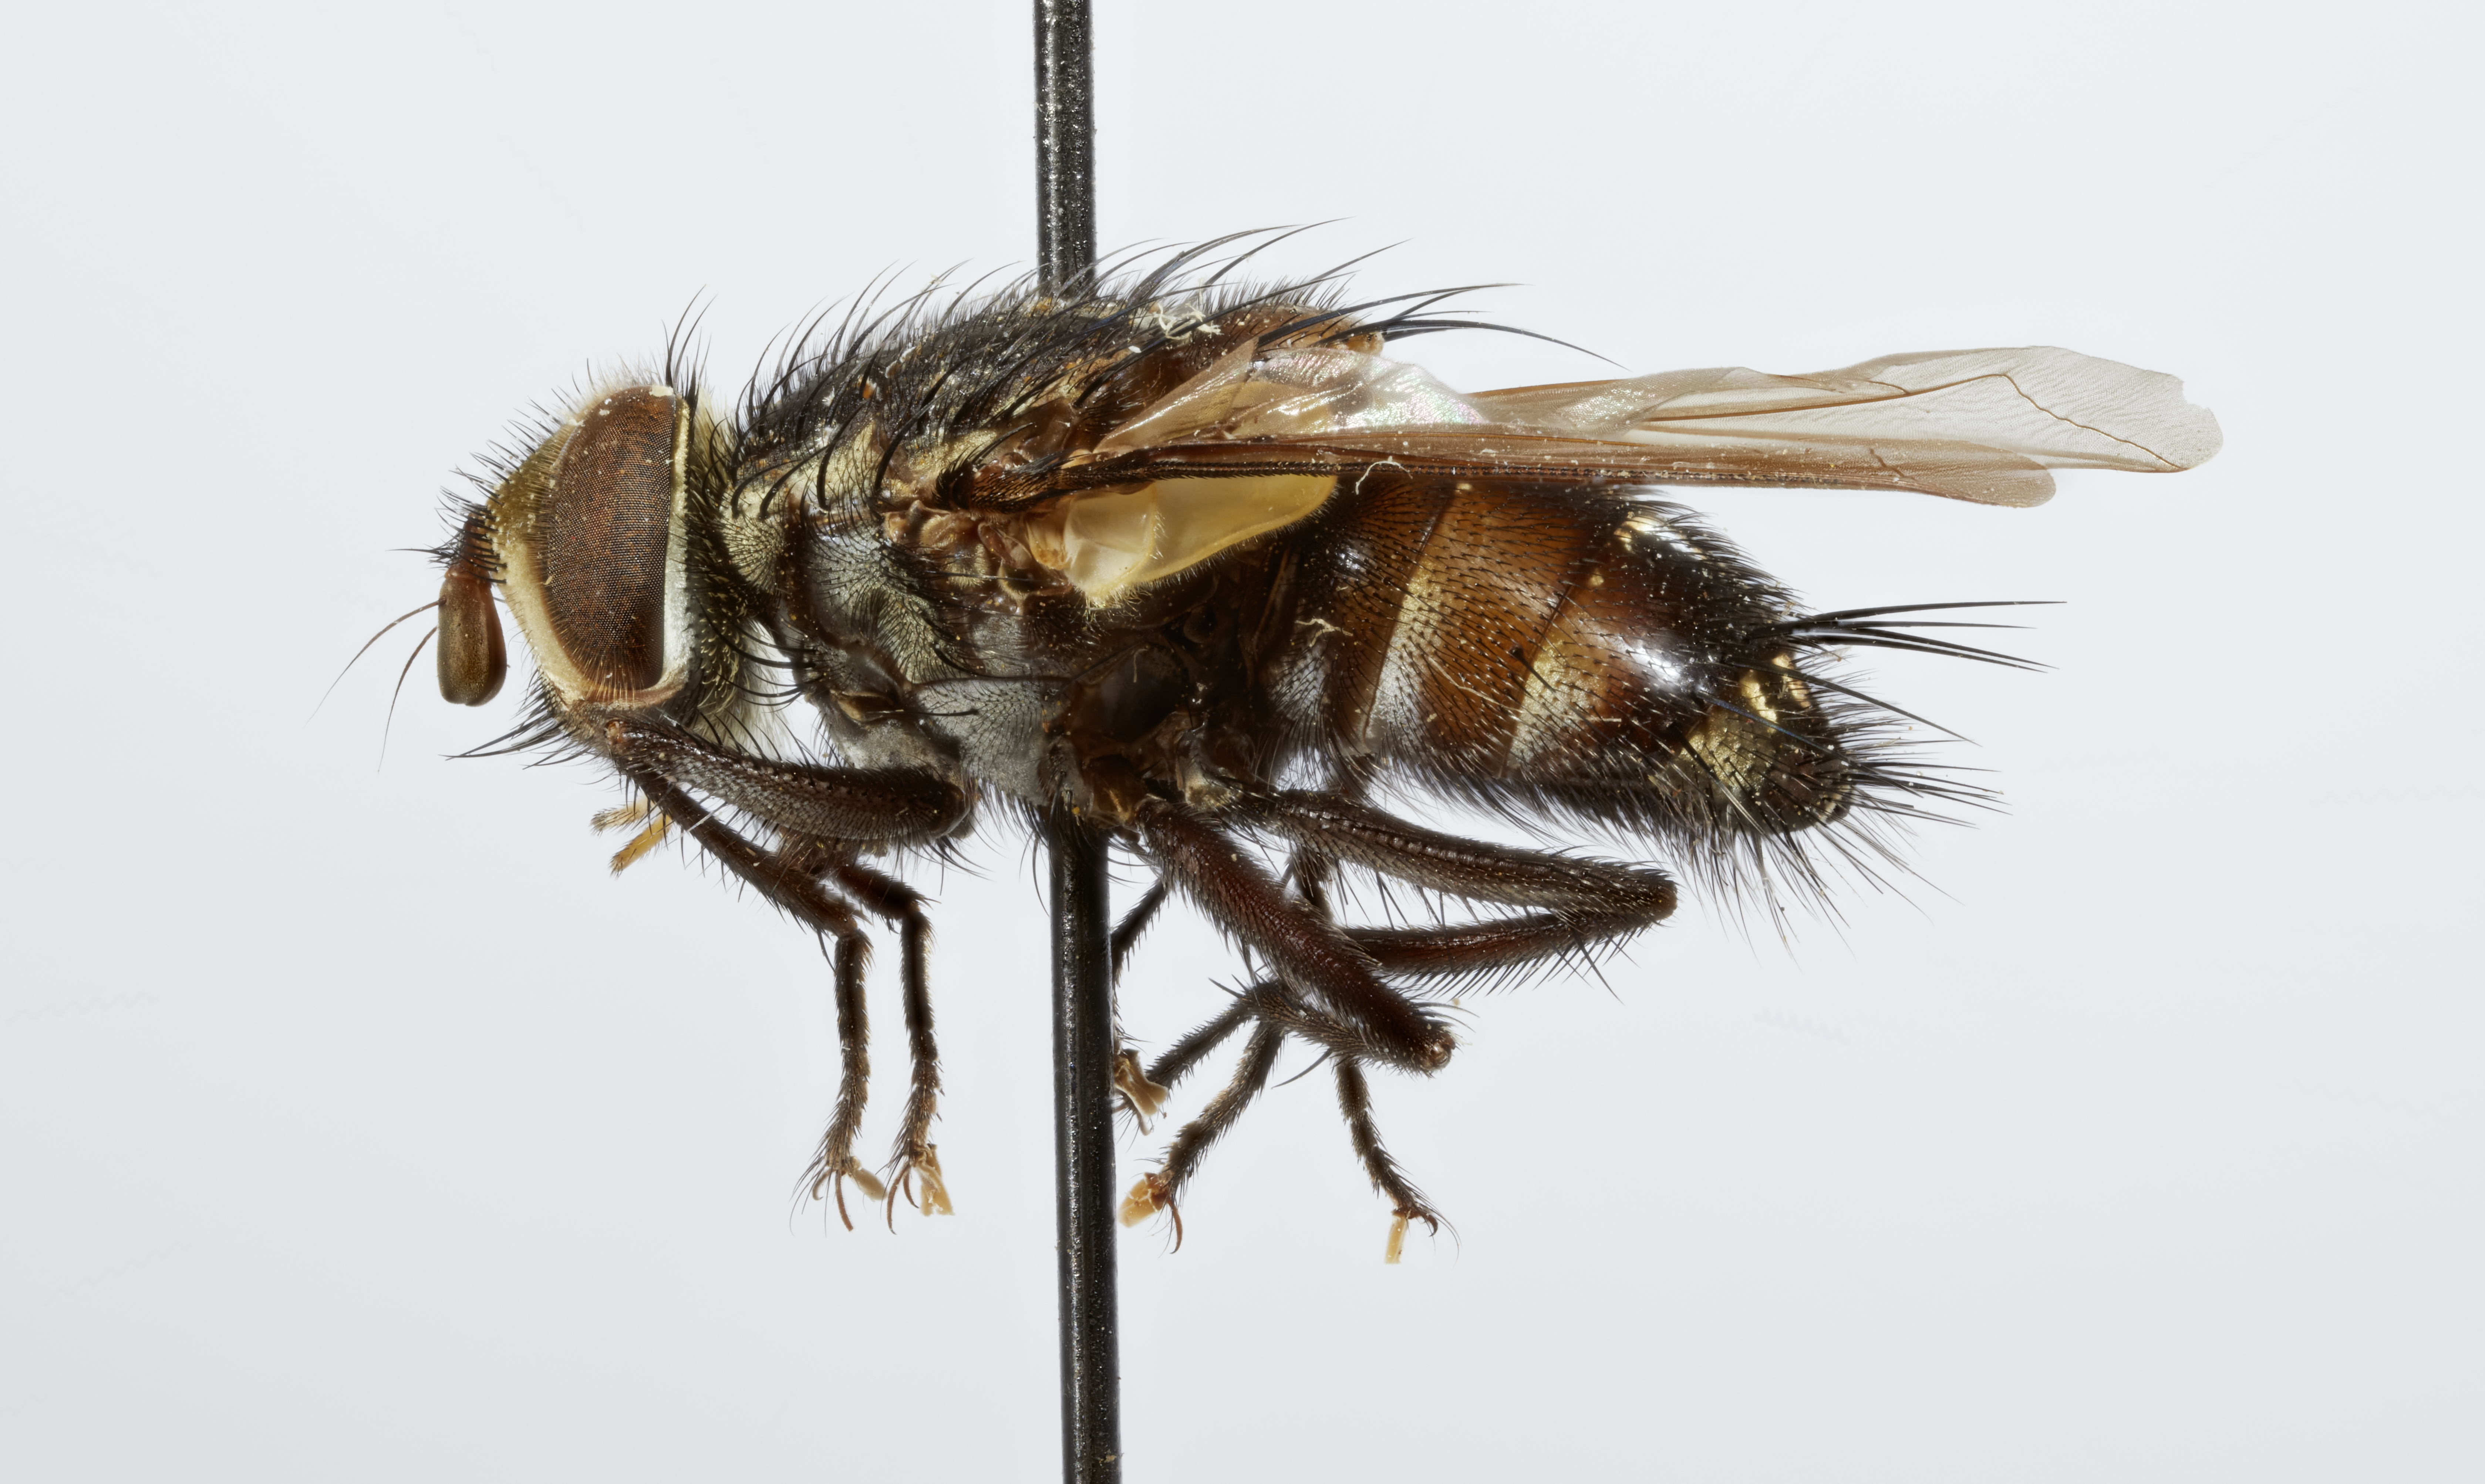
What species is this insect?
Prowinthemia paraguayensis
